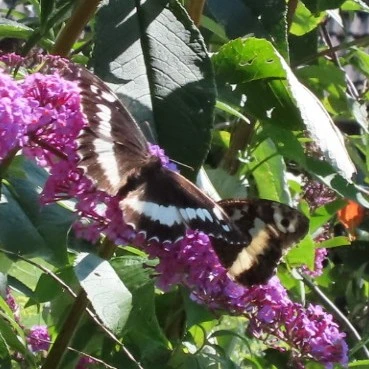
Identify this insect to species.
Brintesia circe
